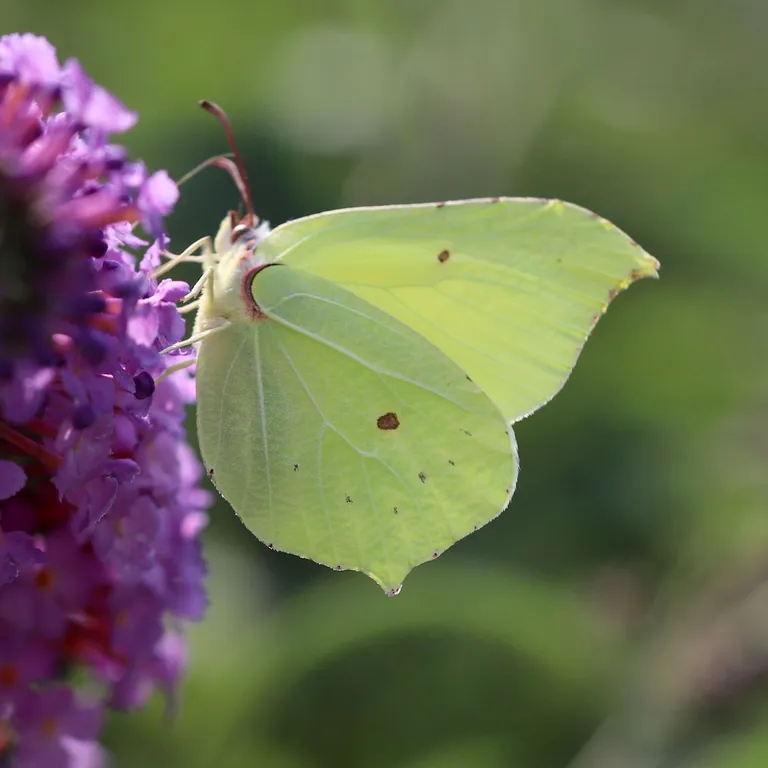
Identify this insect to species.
Gonepteryx rhamni
